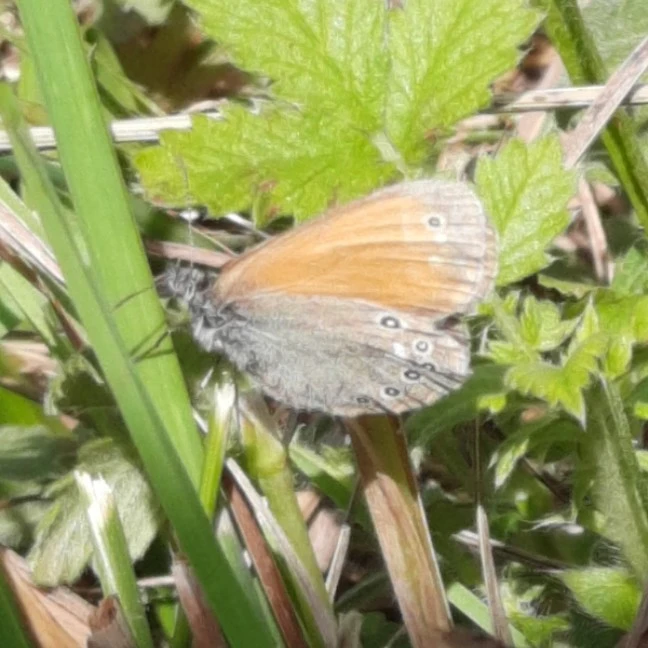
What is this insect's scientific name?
Coenonympha glycerion (also Coenonympha iphis)
